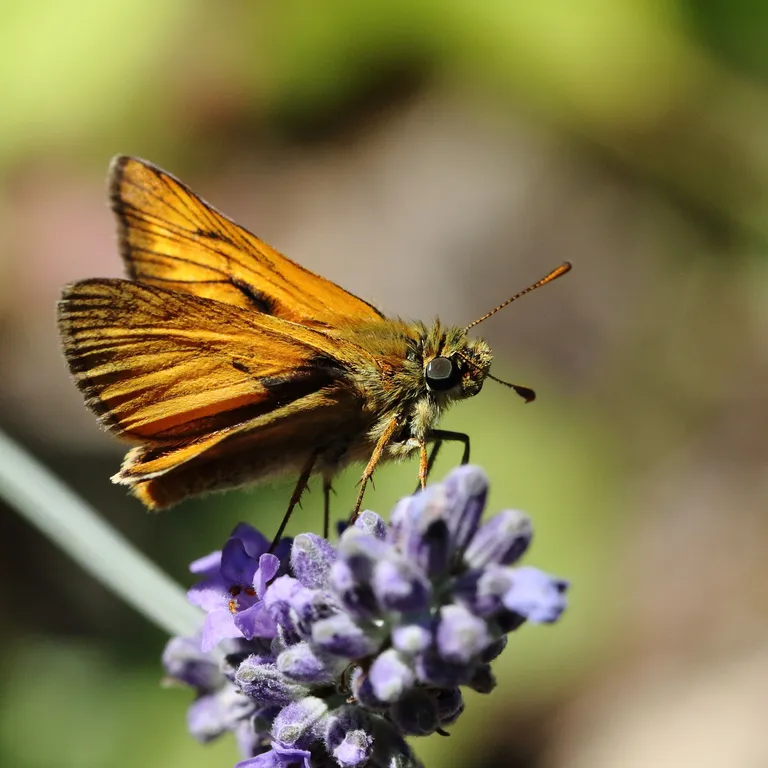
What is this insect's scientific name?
Ochlodes sylvanus (also Ochlodes venata)
